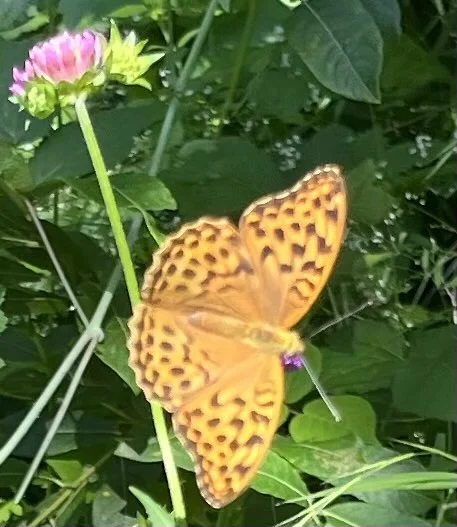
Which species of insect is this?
Argynnis paphia
